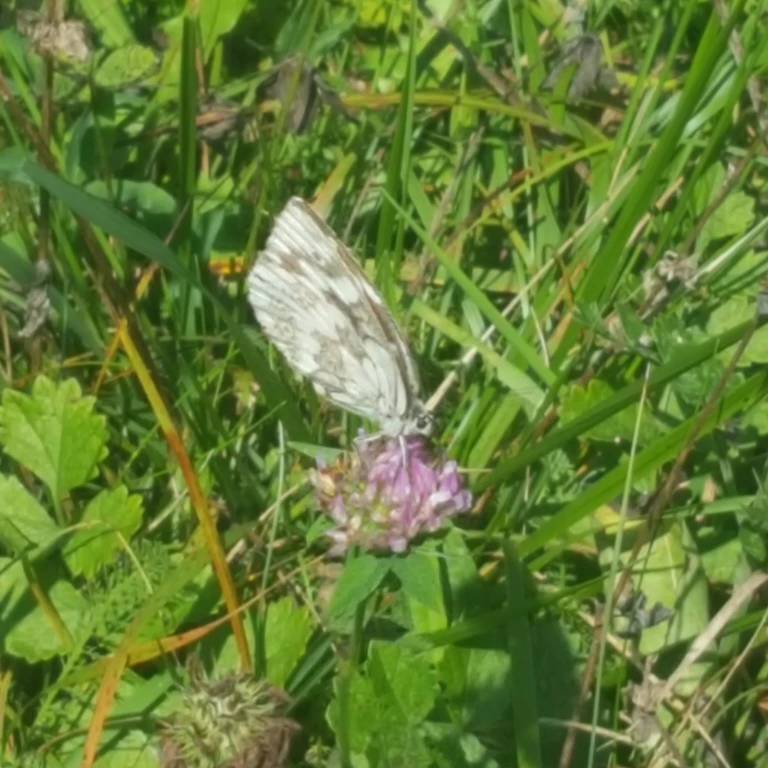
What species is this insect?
Melanargia galathea
